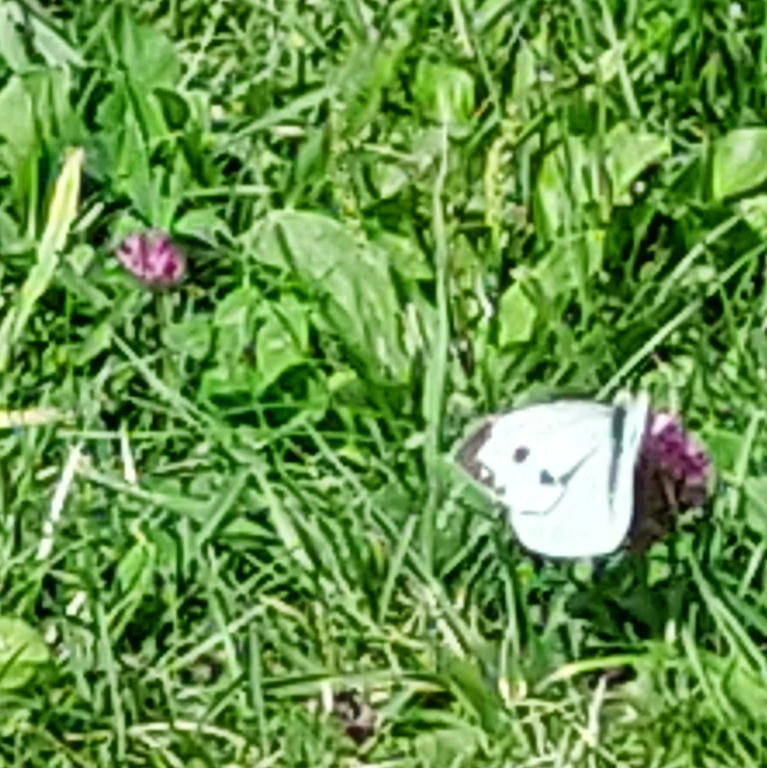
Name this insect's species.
Pieris brassicae
